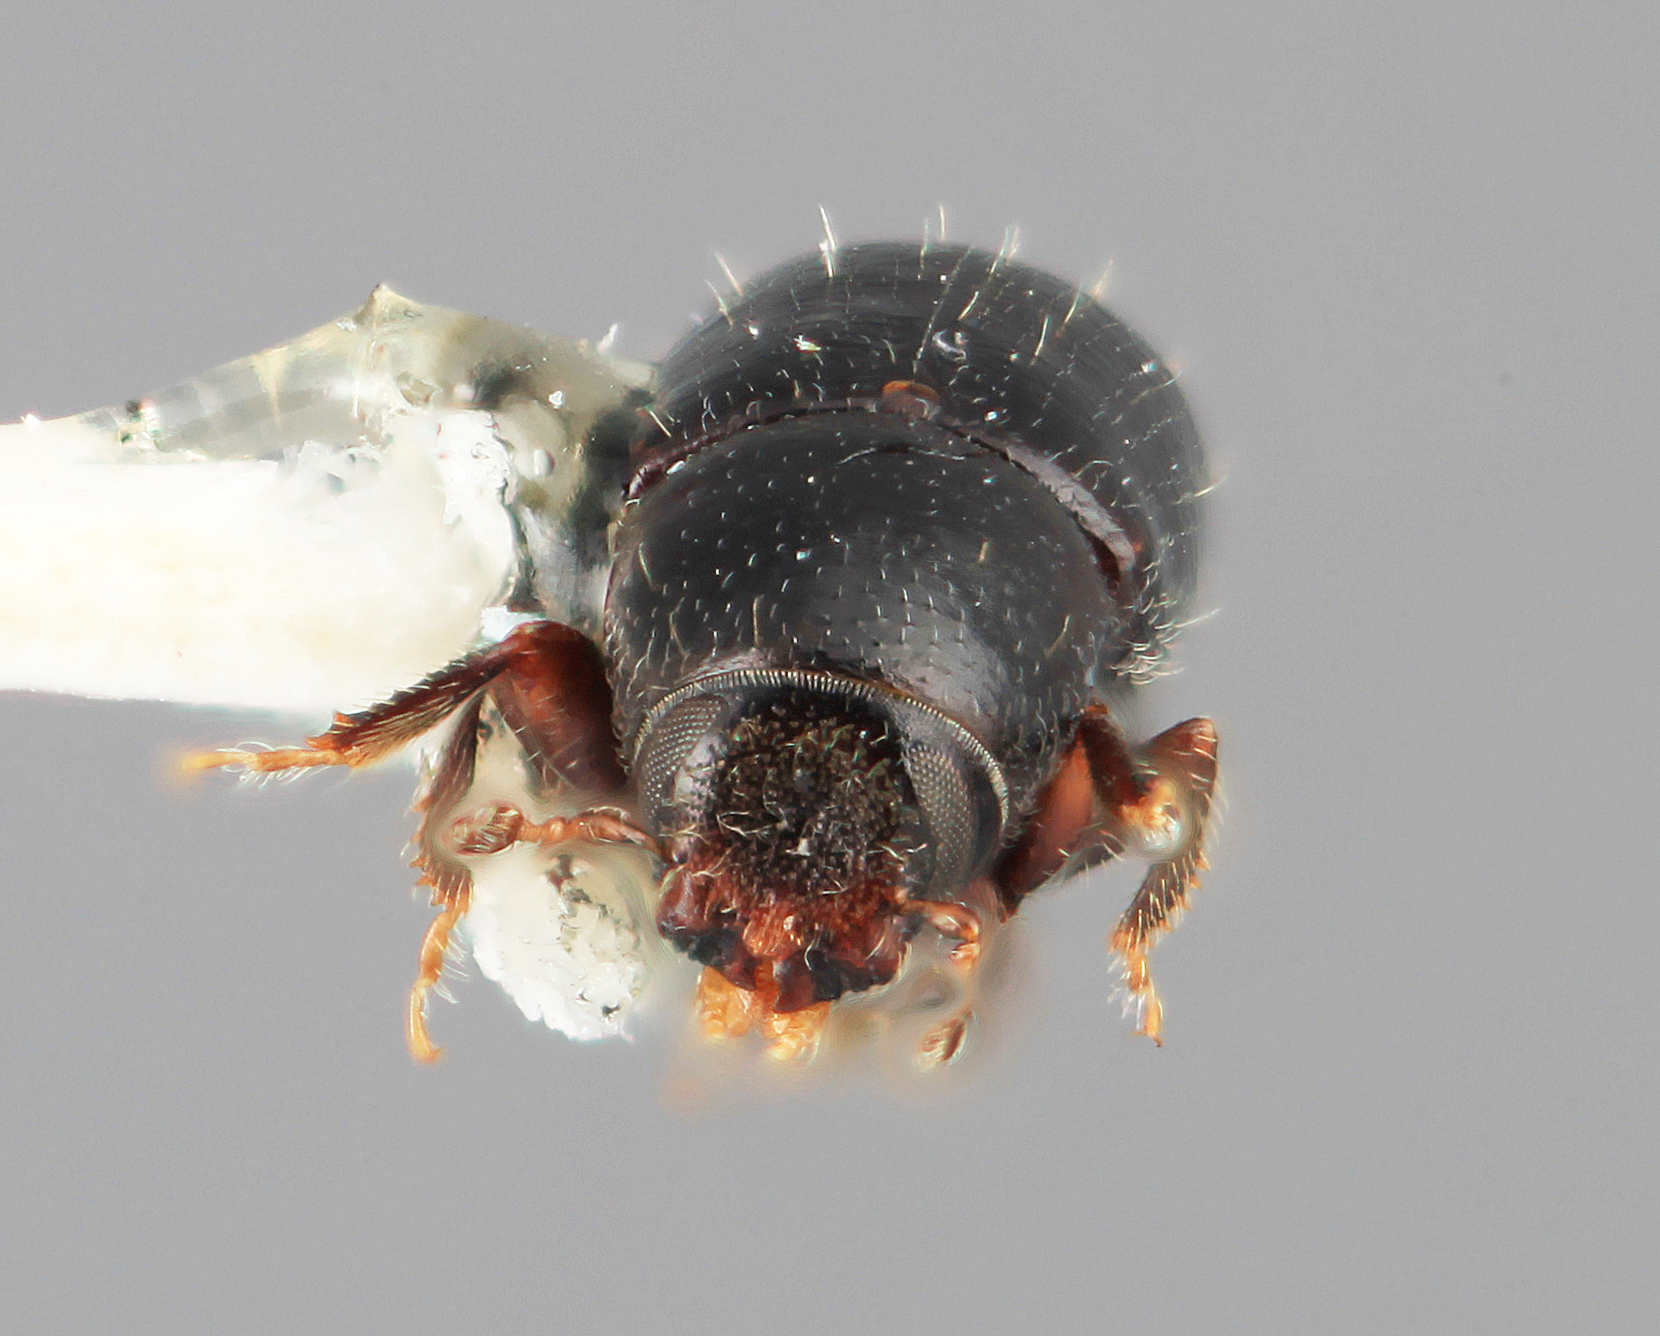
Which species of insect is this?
Scolytodes clusiae
